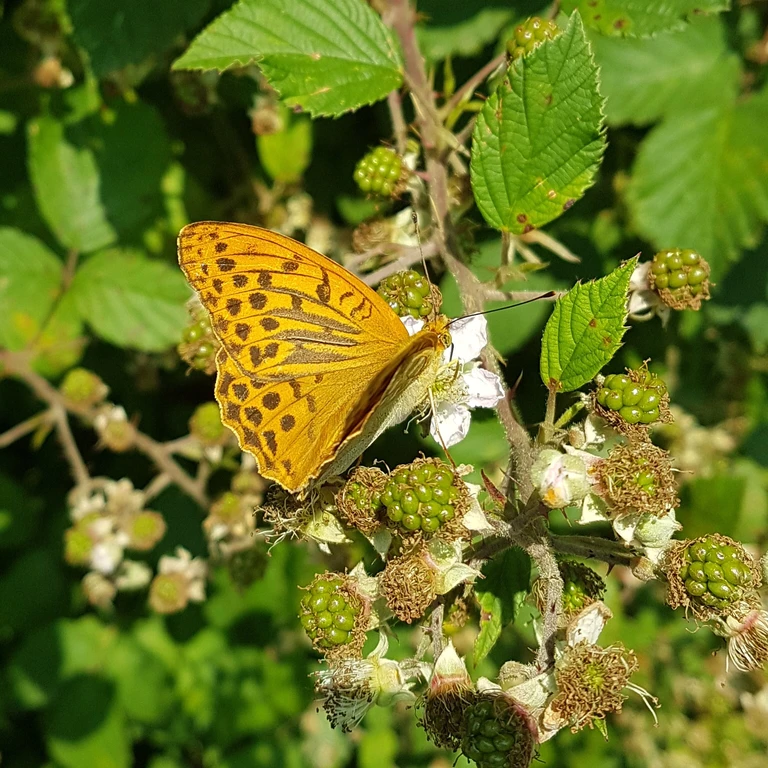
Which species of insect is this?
Argynnis paphia
